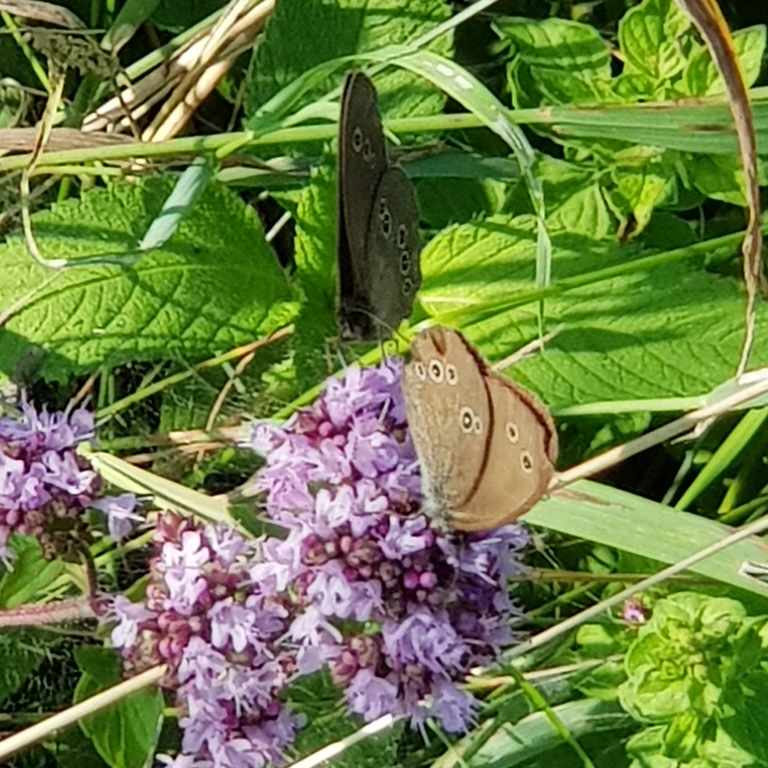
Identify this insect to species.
Aphantopus hyperantus
